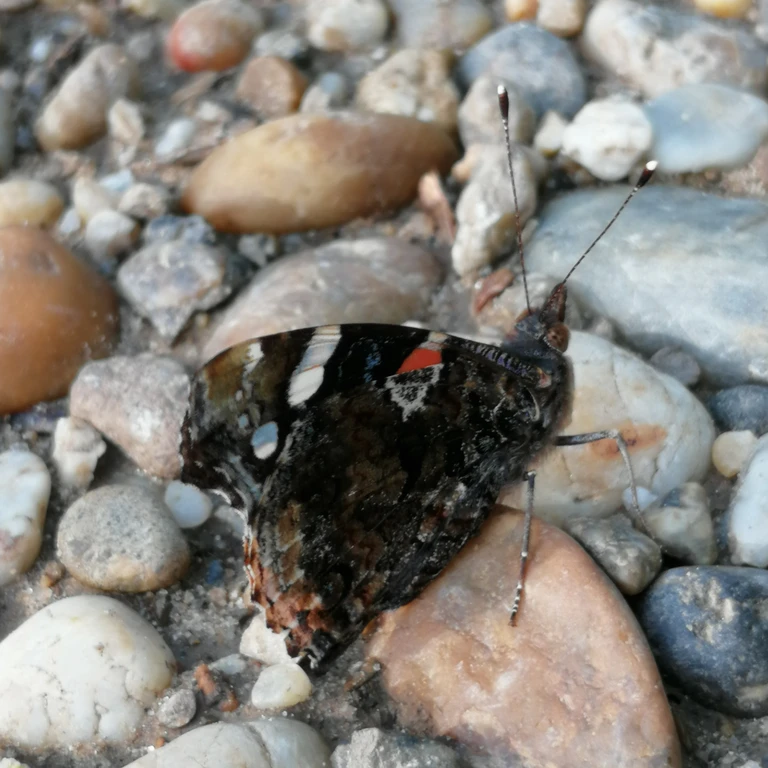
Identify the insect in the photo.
Vanessa atalanta
